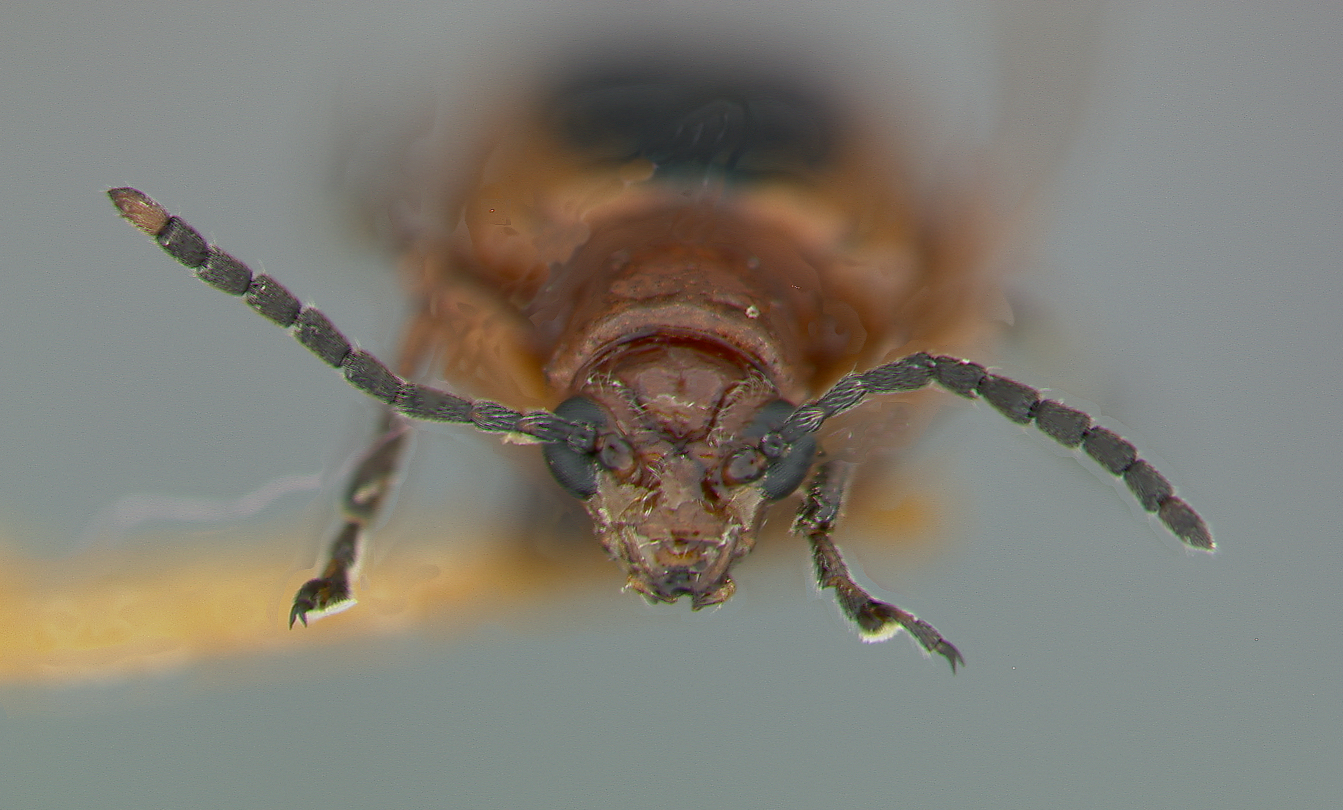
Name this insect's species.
Neolema ovalis
